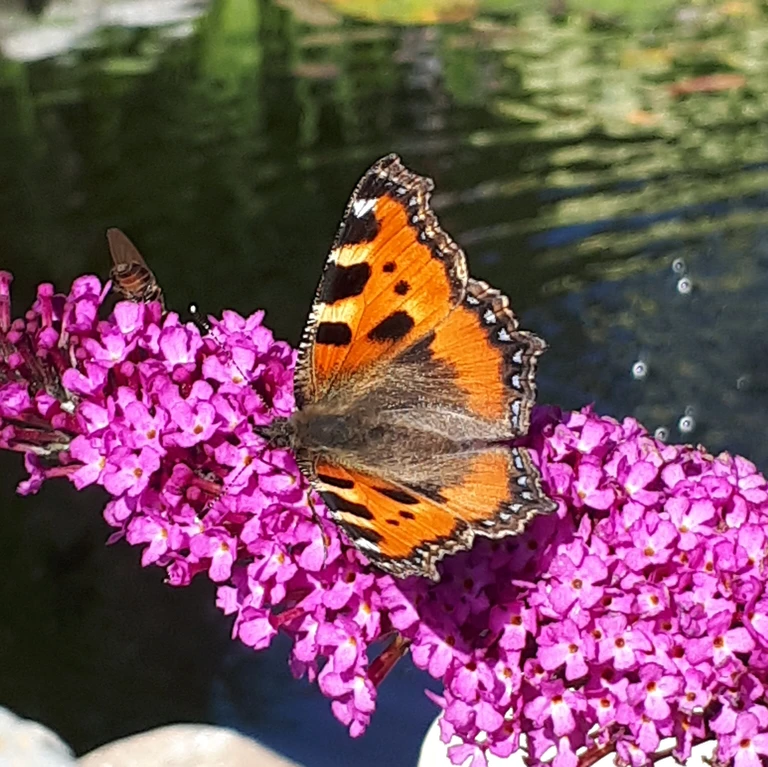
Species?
Aglais urticae
